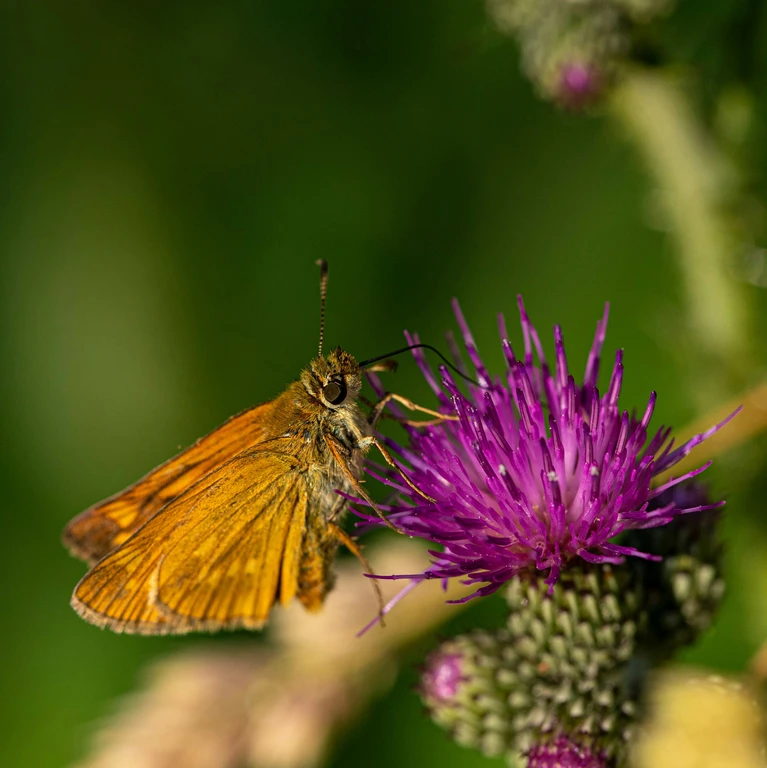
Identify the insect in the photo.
Ochlodes sylvanus (also Ochlodes venata)
